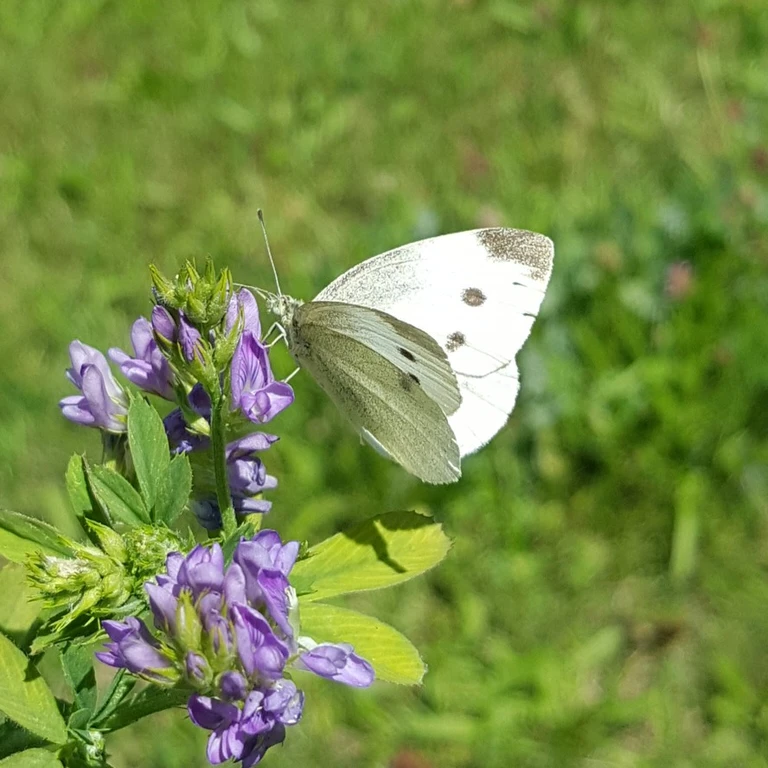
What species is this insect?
Pieris rapae
